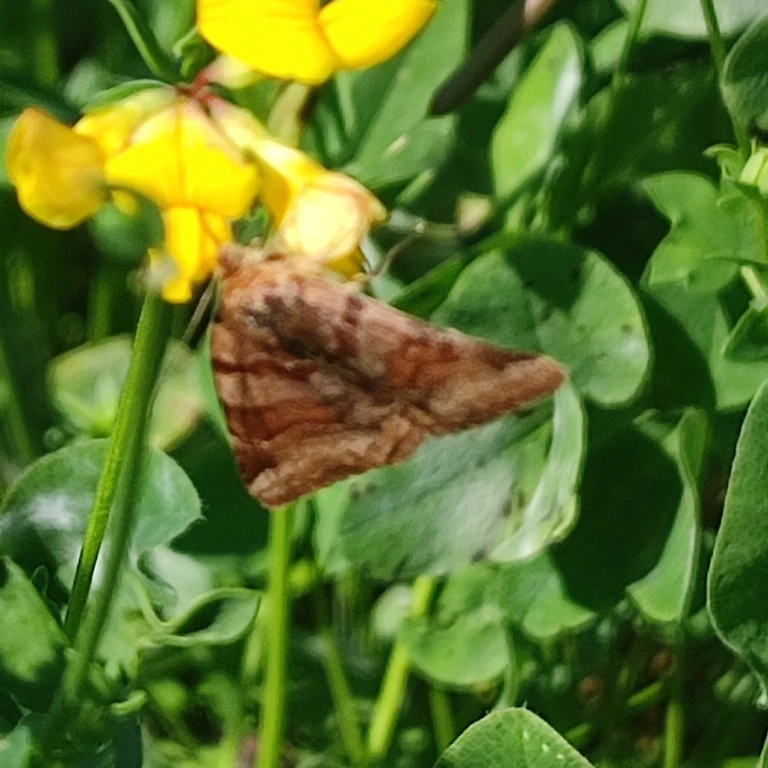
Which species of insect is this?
Euclidia glyphica
